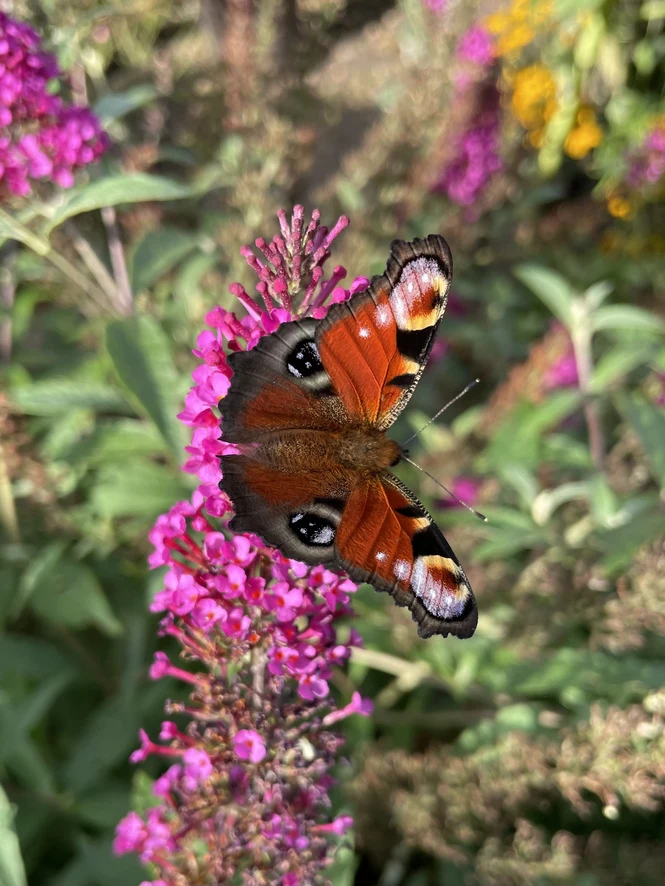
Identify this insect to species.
Aglais io
